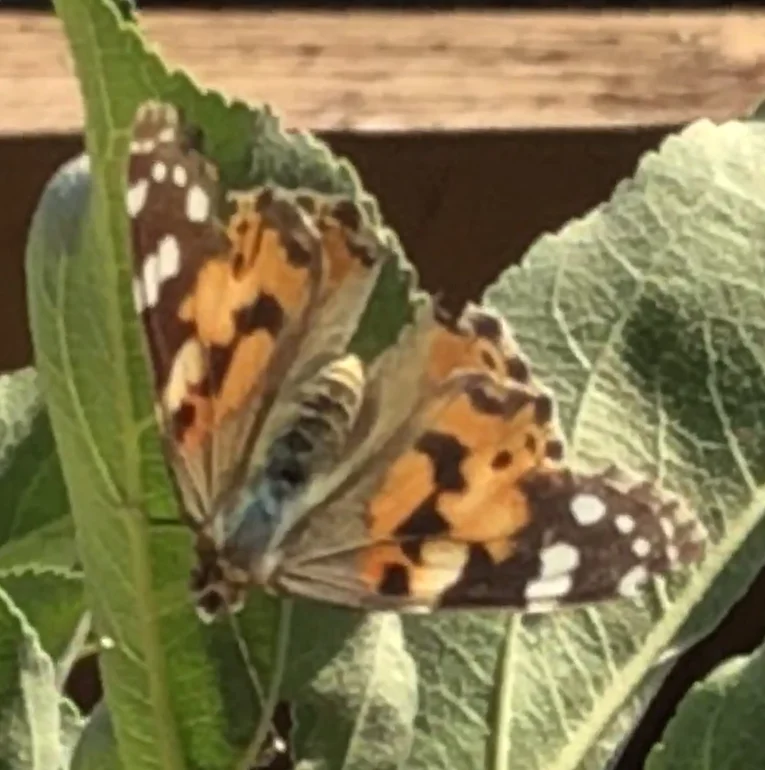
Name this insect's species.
Vanessa cardui
